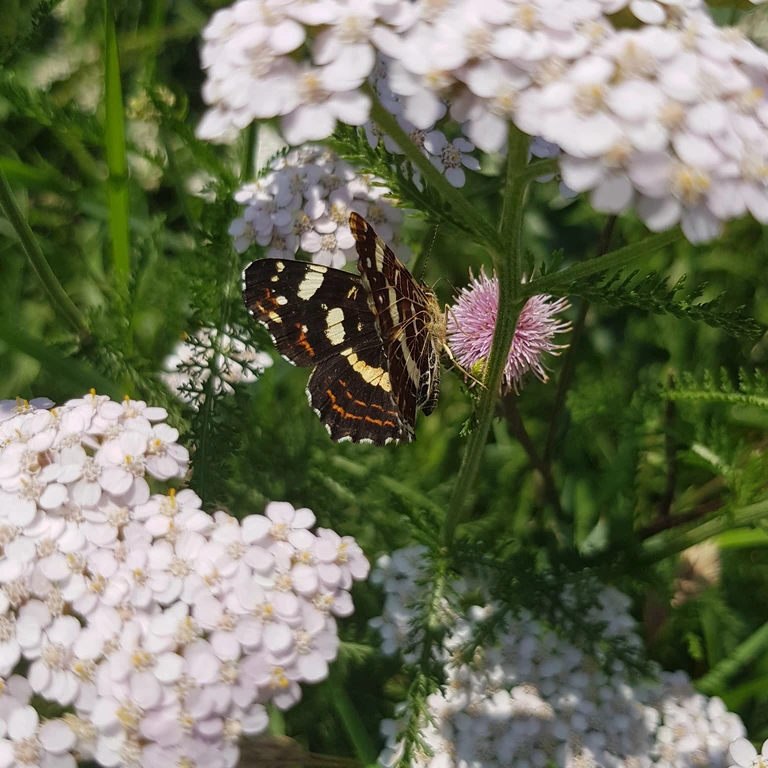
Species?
Araschnia levana
